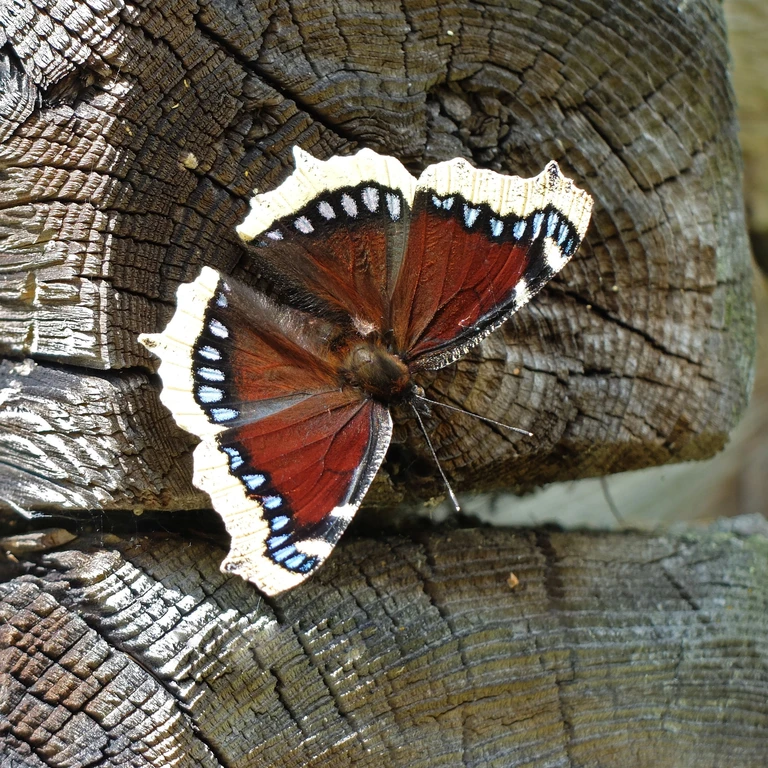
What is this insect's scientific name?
Nymphalis antiopa
